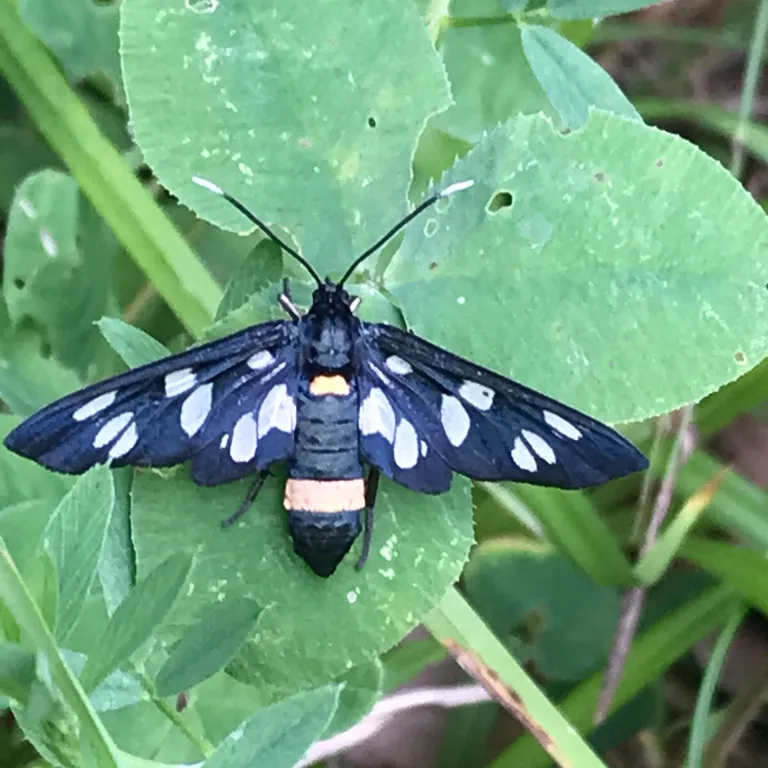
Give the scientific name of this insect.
Amata phegea
